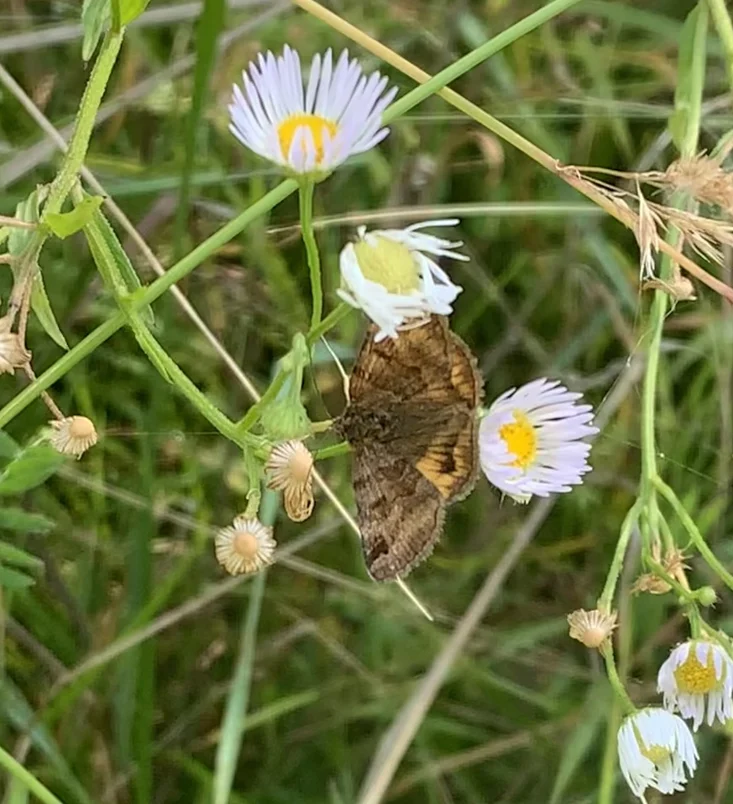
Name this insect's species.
Euclidia glyphica
